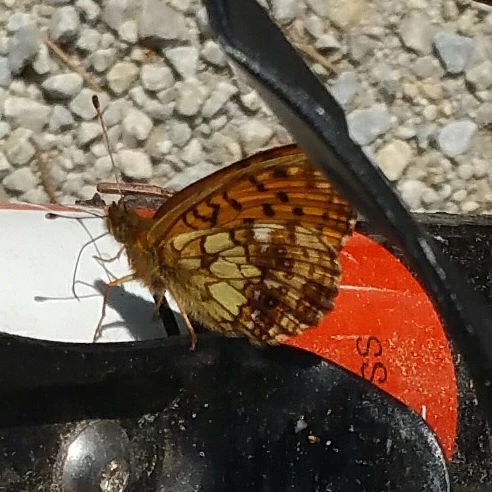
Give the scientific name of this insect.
Brenthis ino
